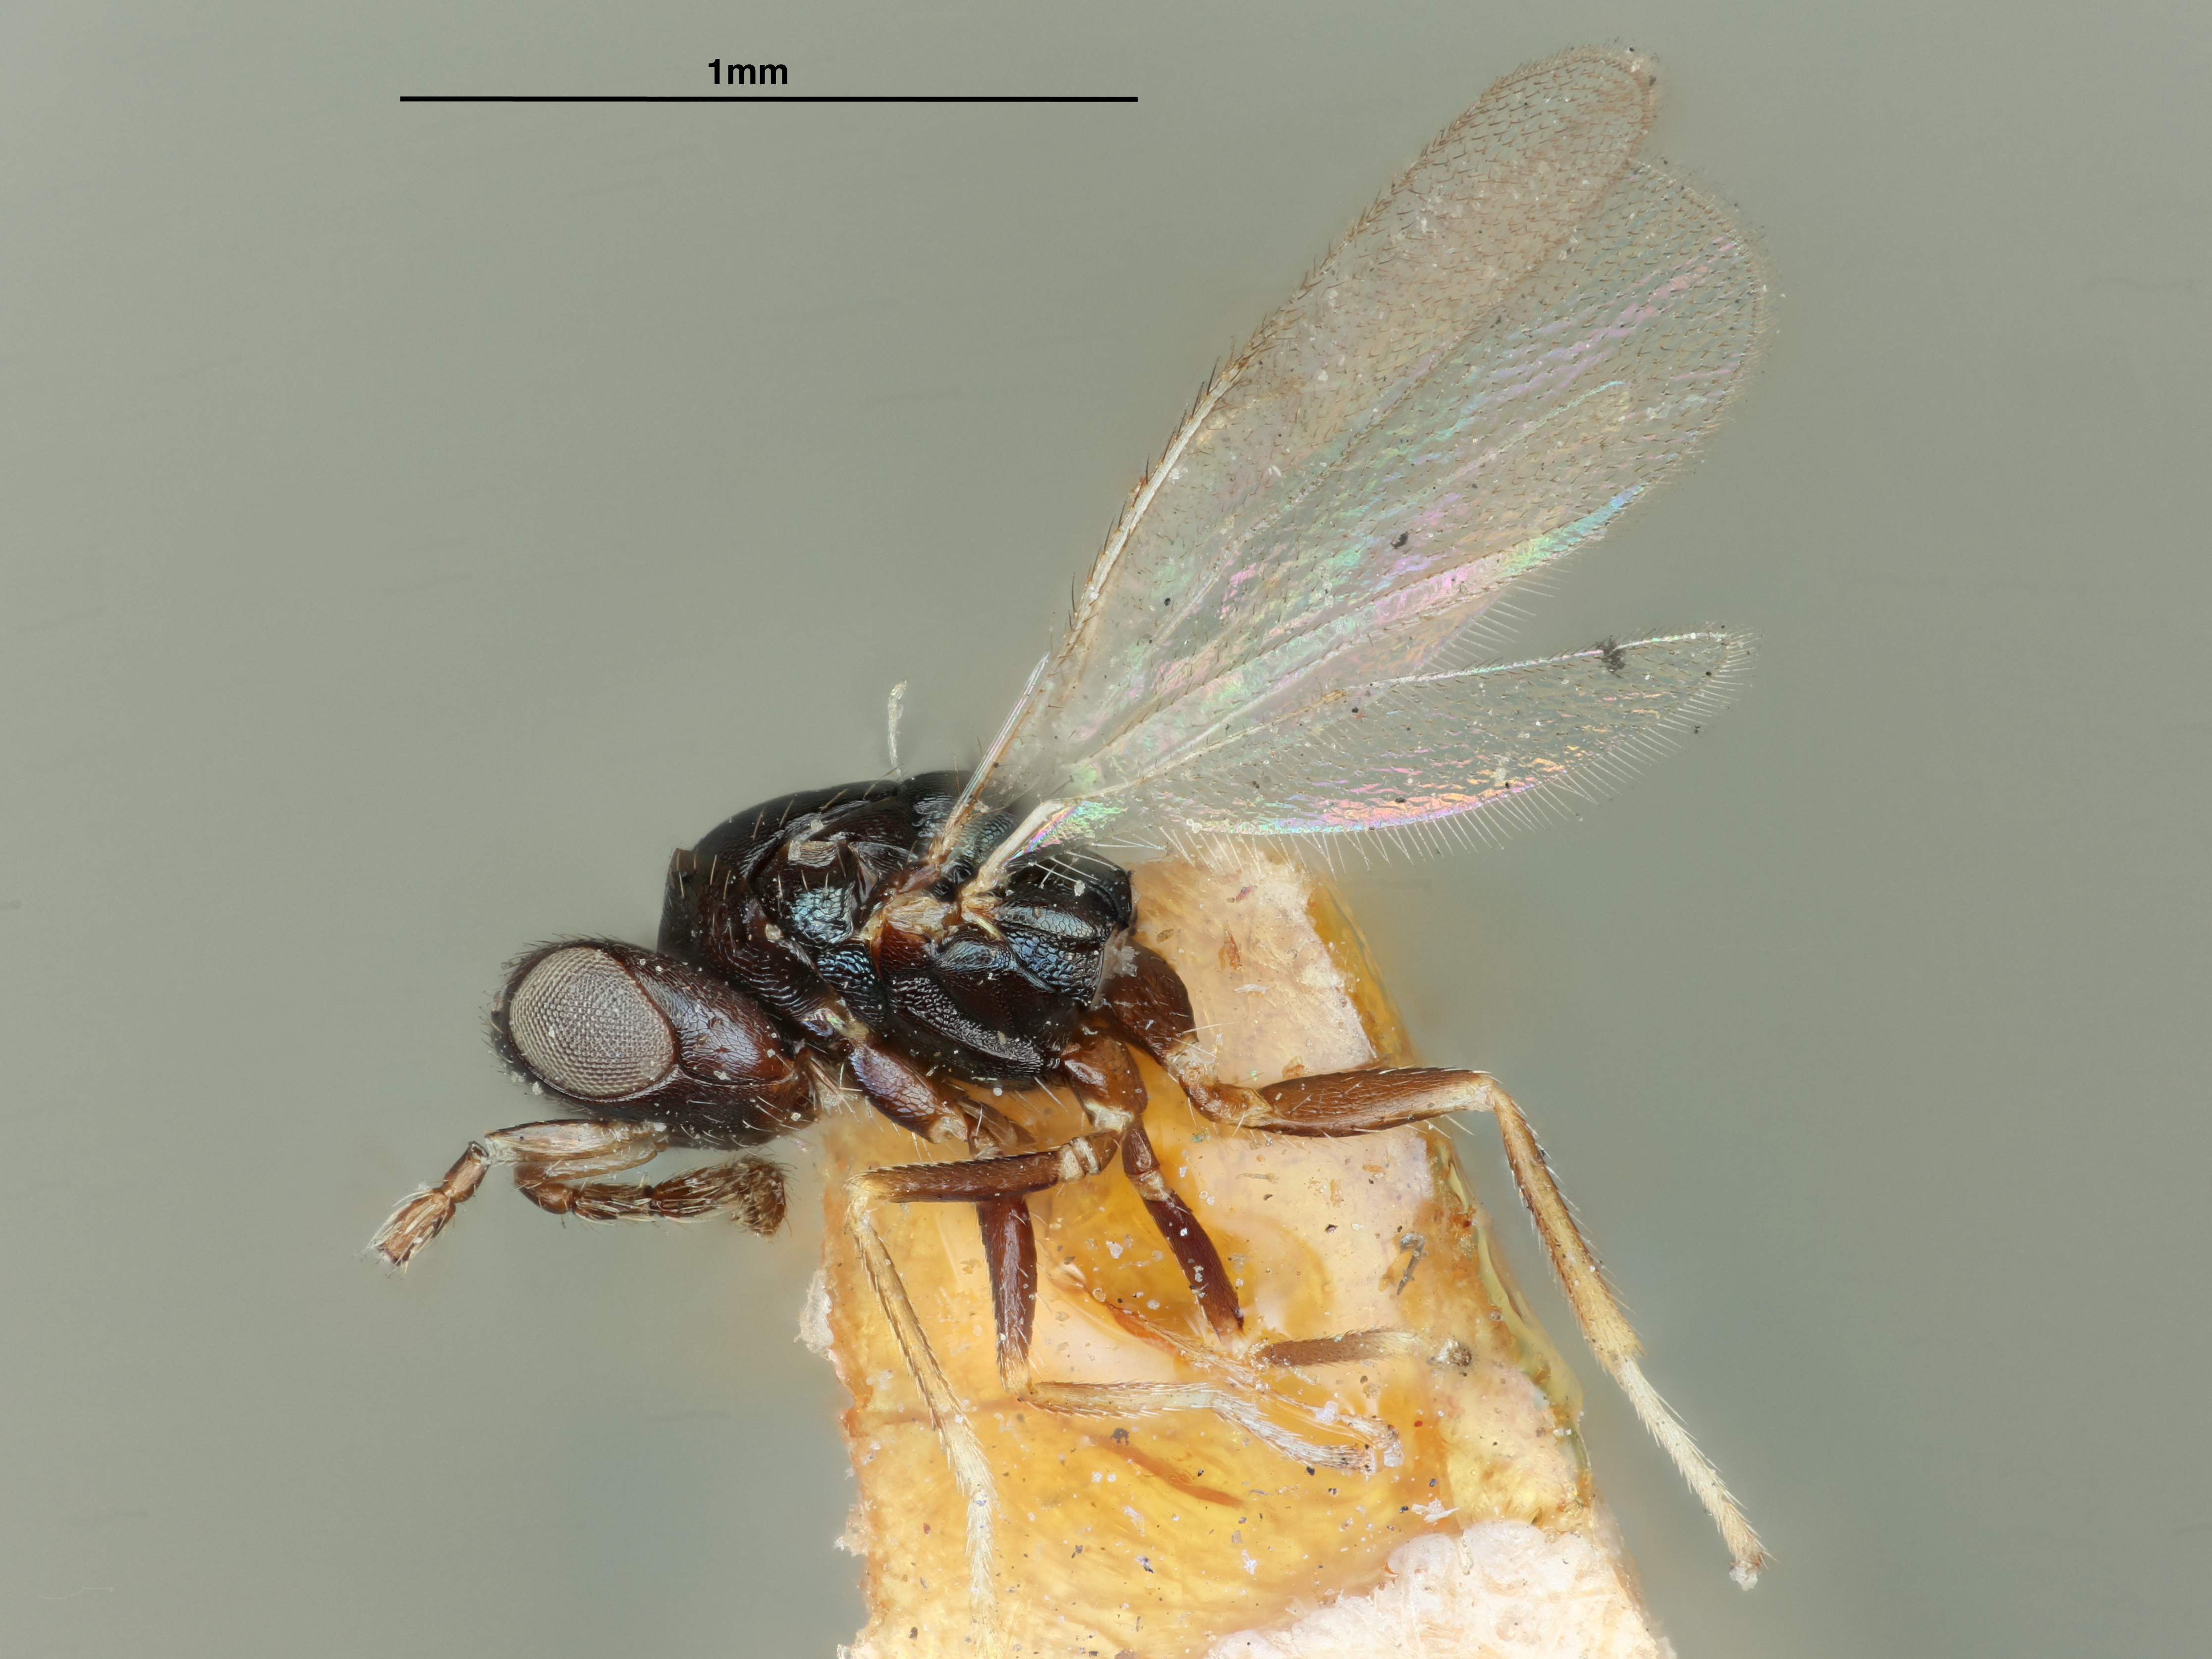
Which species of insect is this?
Tetrastichus scolyti
